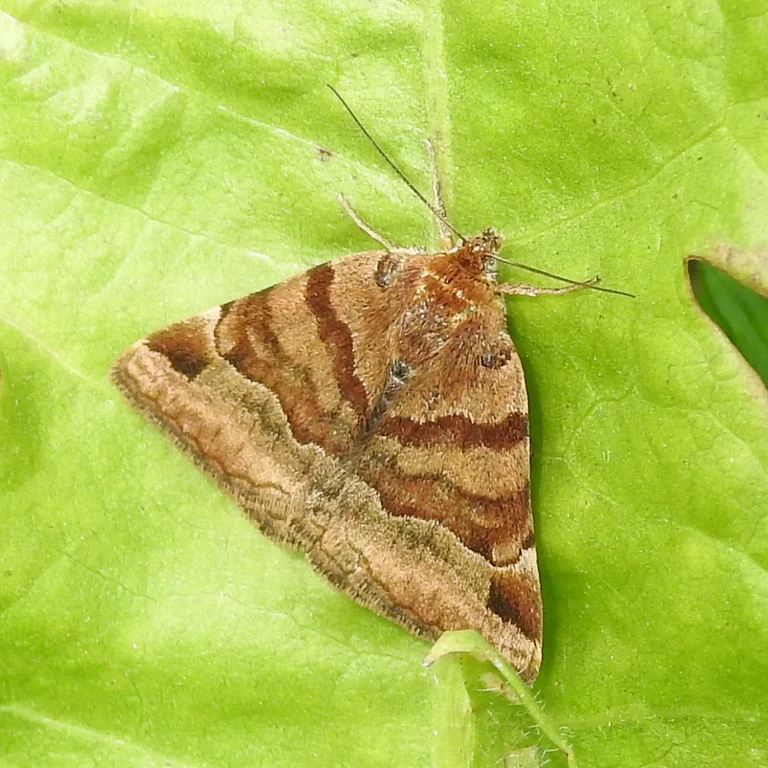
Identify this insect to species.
Euclidia glyphica
